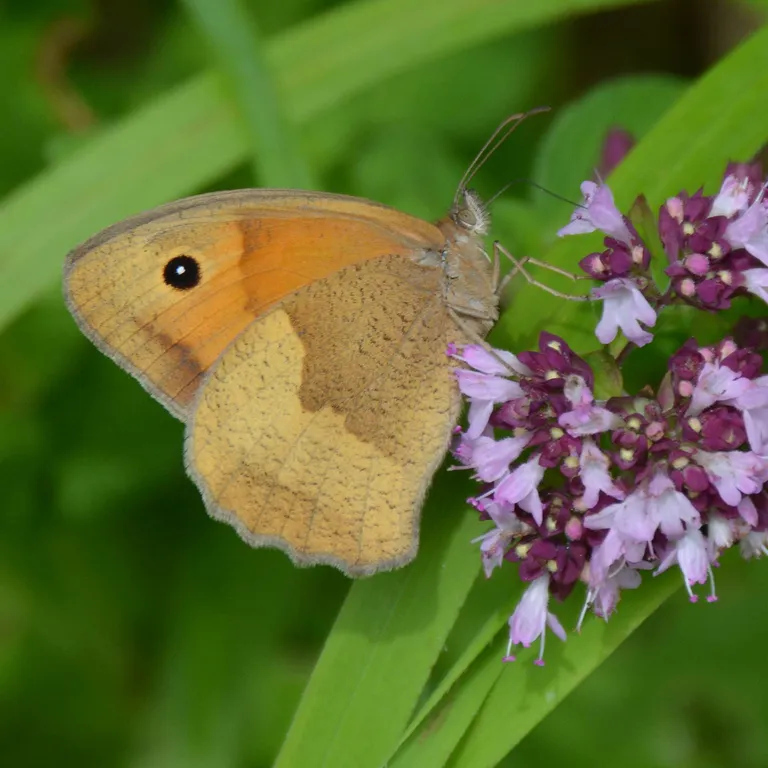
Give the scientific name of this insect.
Maniola jurtina
